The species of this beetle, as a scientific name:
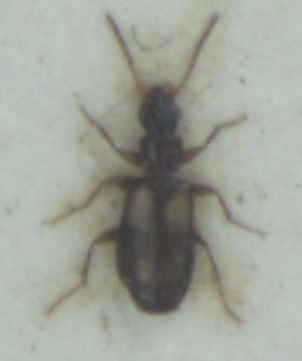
Calodromius spilotus
